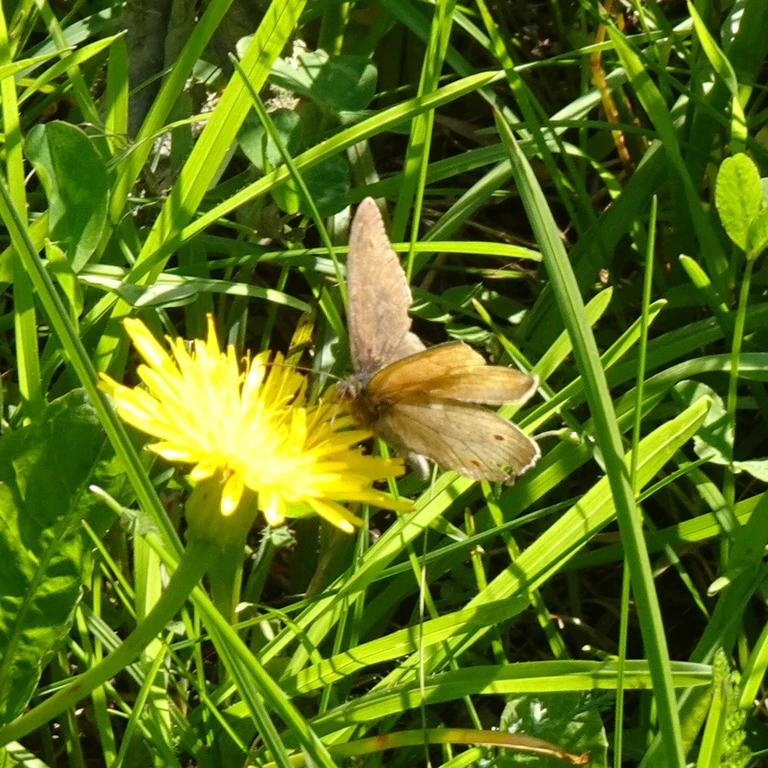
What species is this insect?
Maniola jurtina
